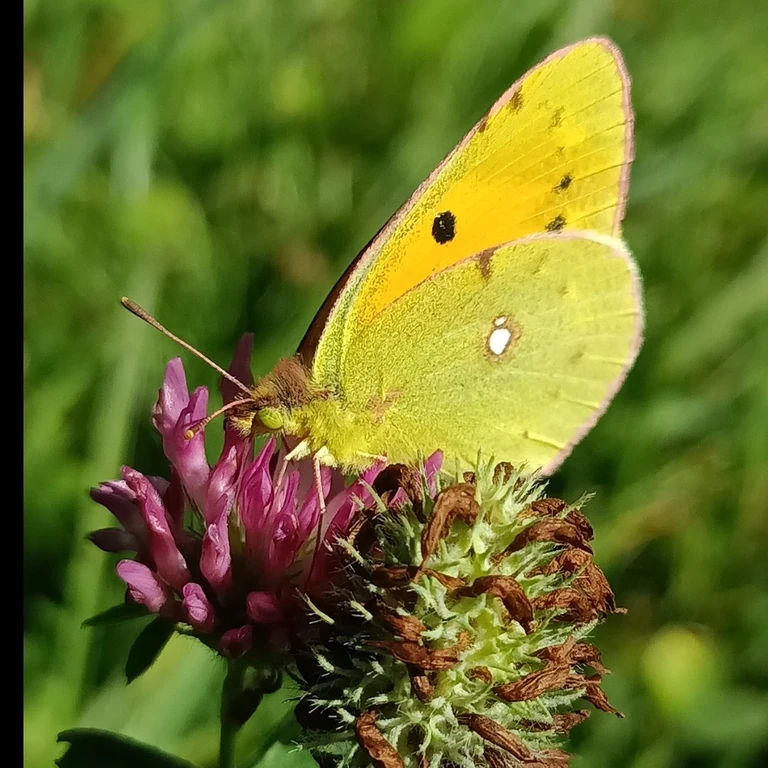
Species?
Colias croceus
